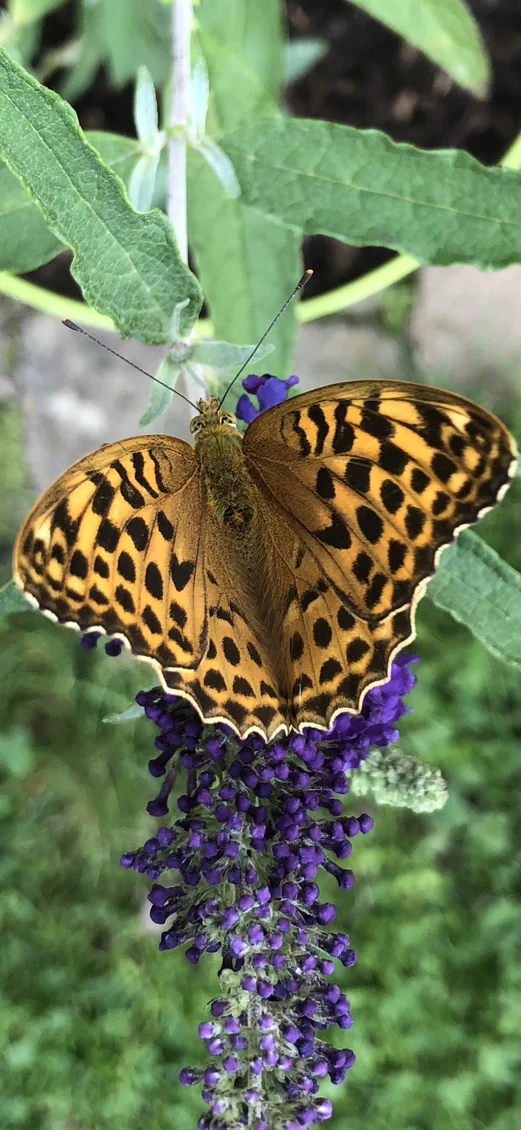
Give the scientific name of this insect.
Argynnis paphia
